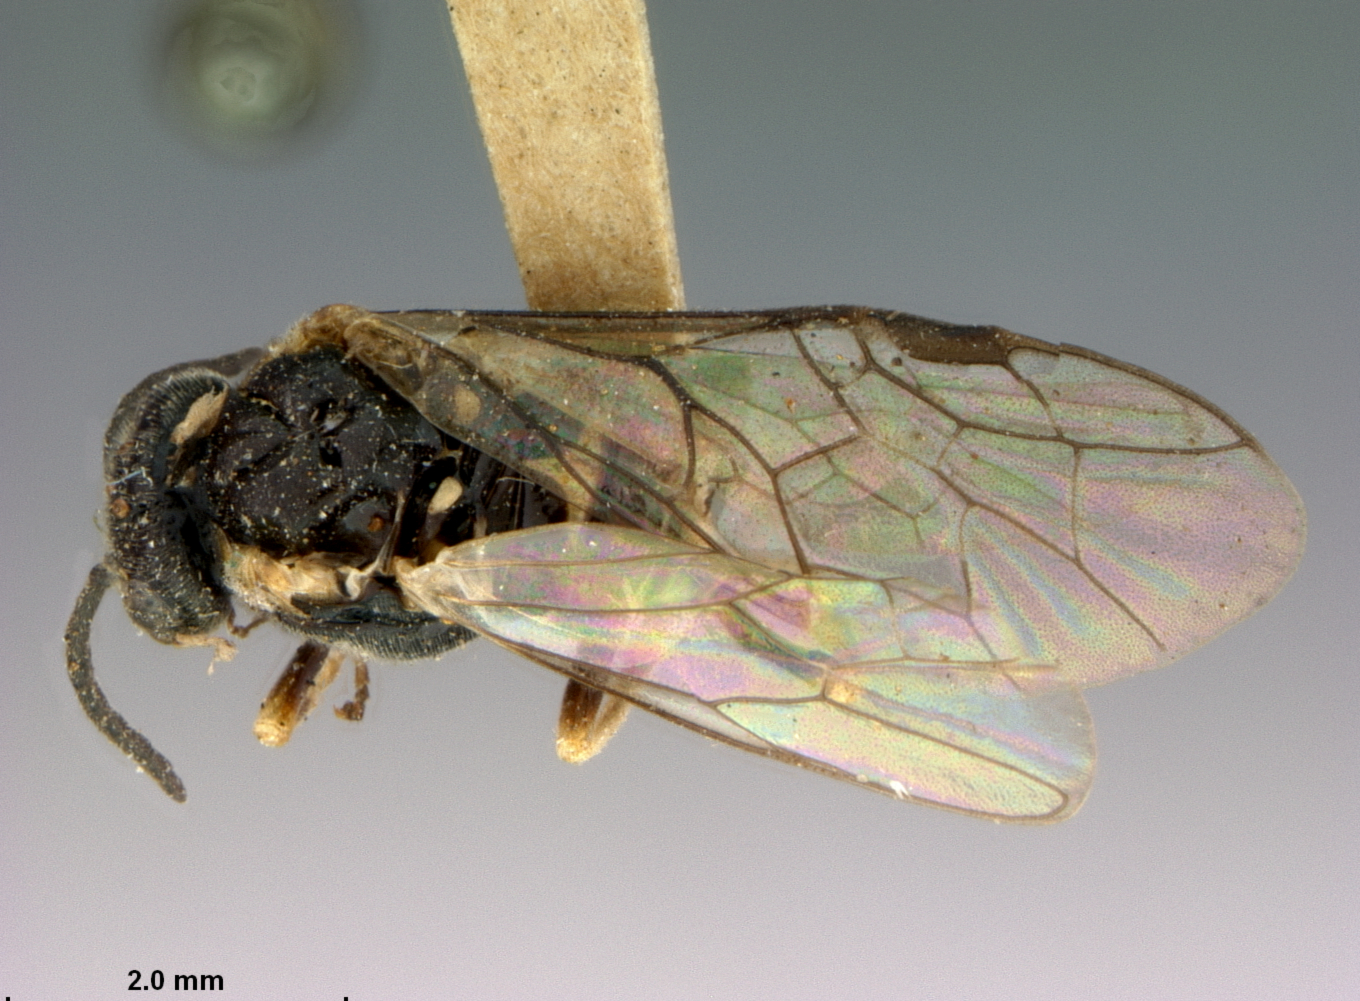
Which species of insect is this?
Blenocampa gillettei
